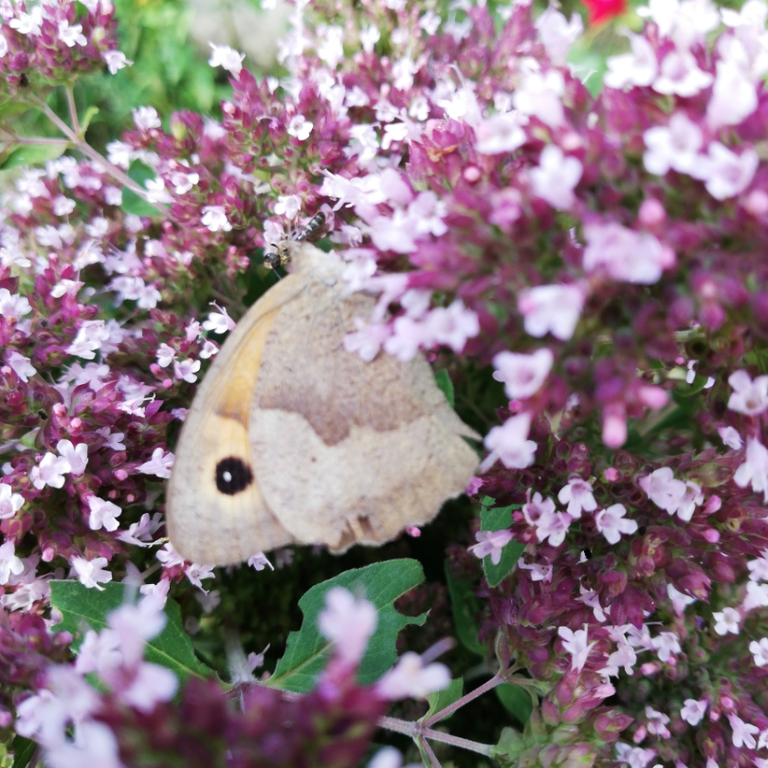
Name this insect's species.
Maniola jurtina
